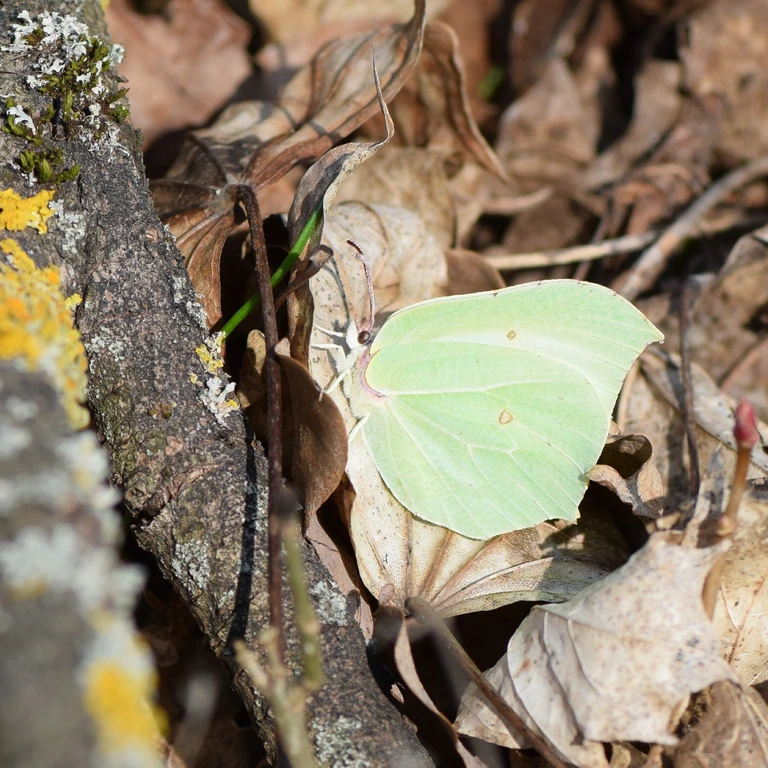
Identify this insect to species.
Gonepteryx rhamni
